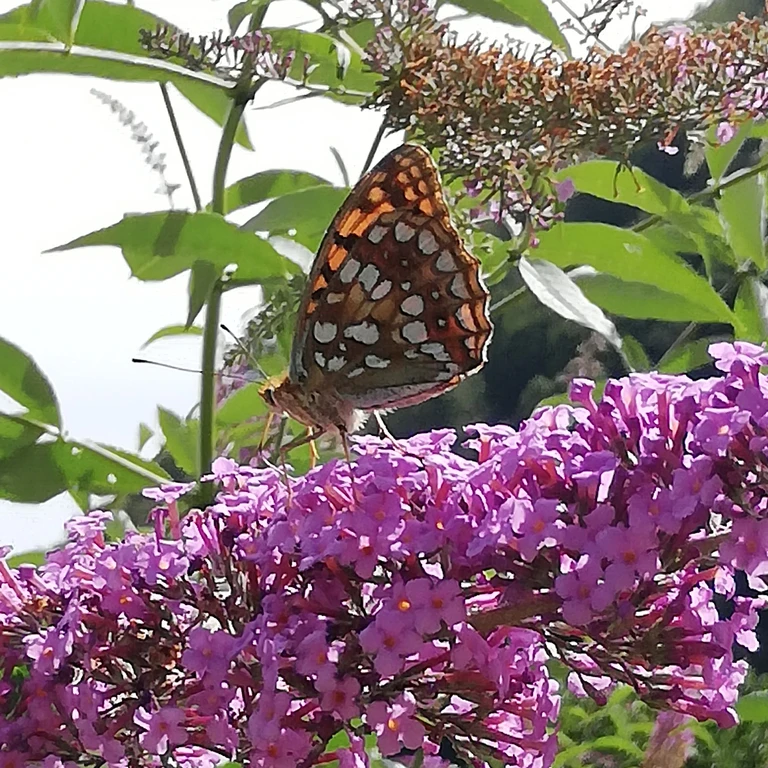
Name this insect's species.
Fabriciana adippe
